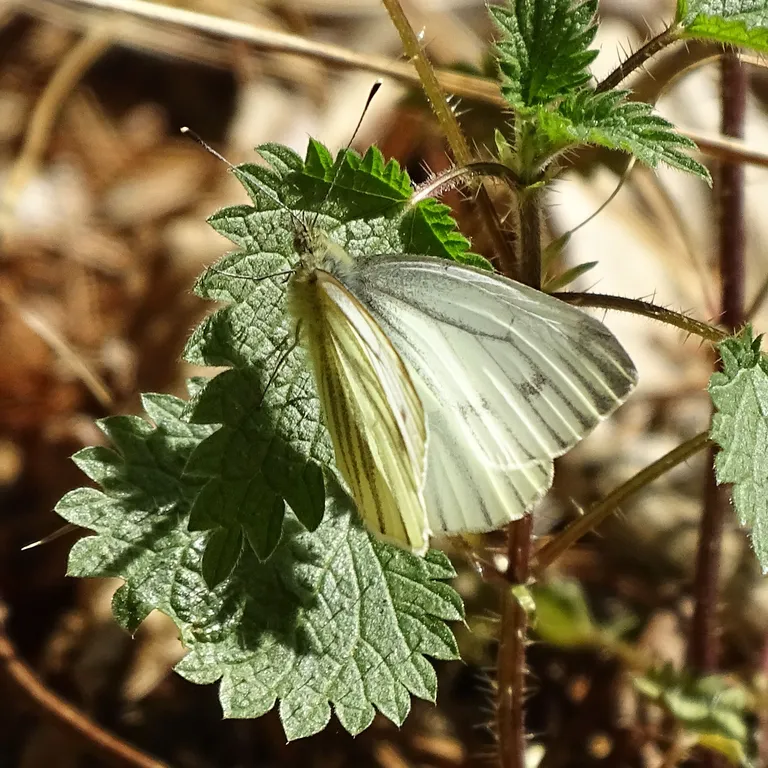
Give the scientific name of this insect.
Pieris napi
